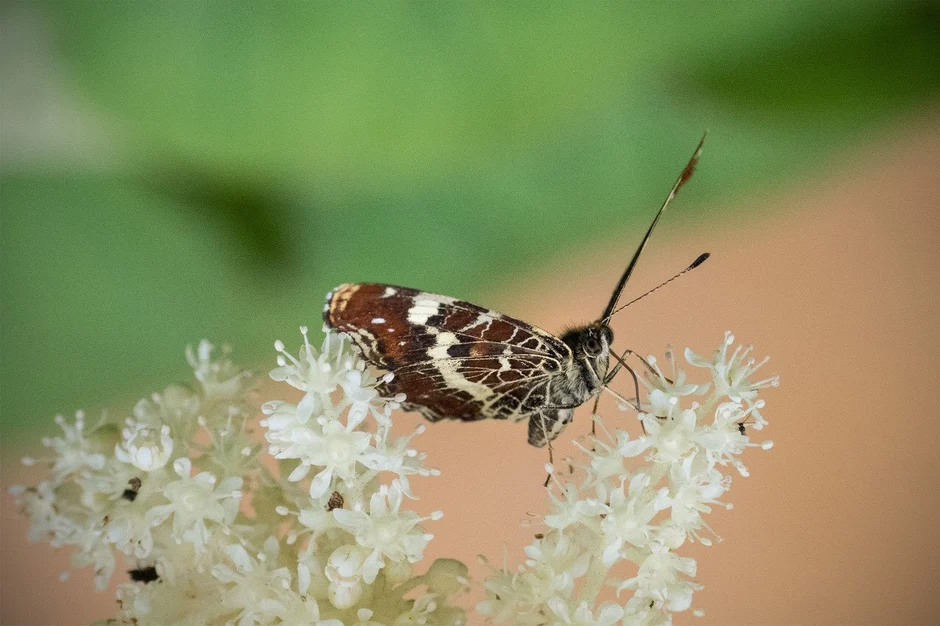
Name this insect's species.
Araschnia levana
